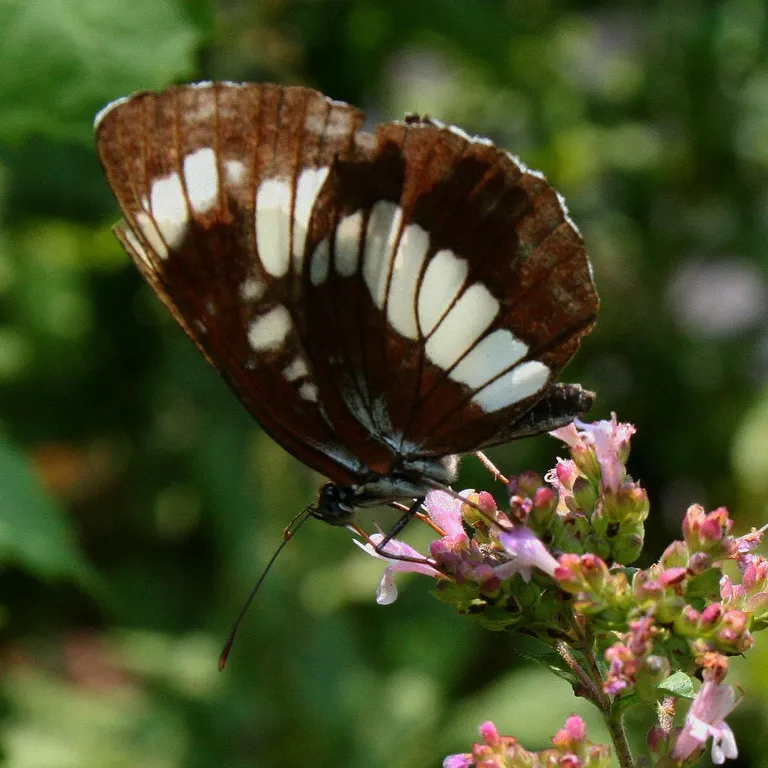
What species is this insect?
Neptis rivularis
